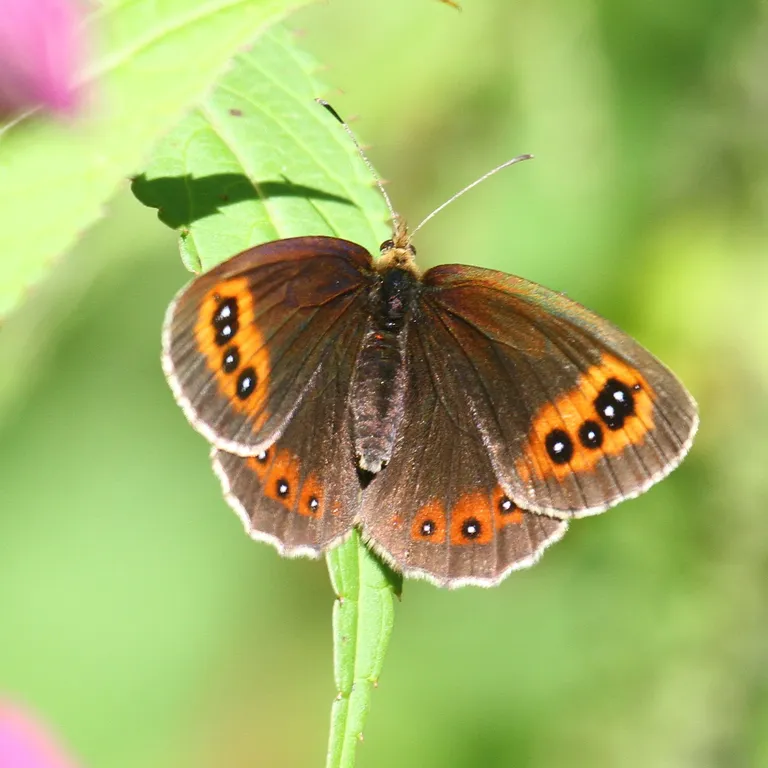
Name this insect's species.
Erebia aethiops
